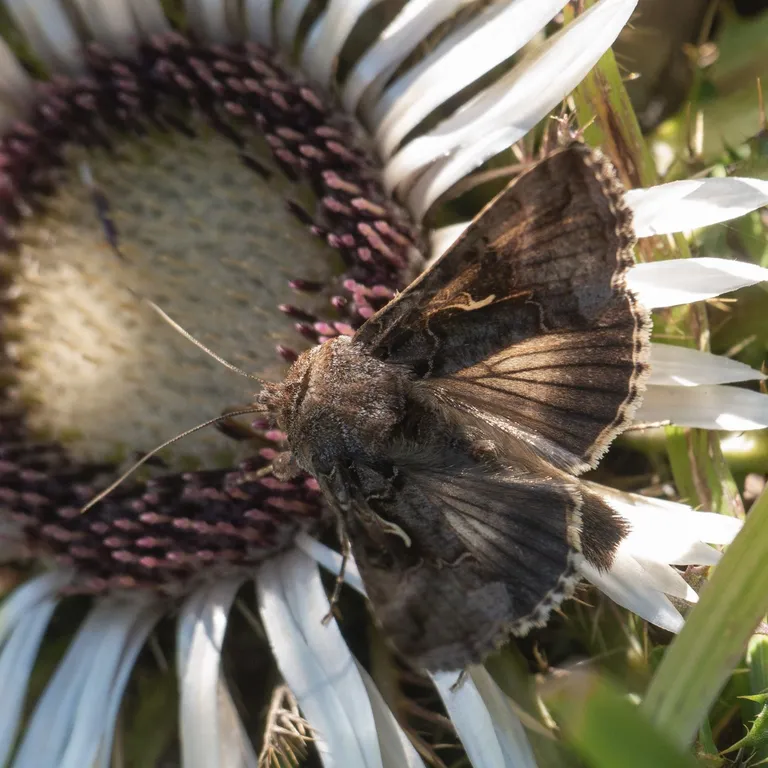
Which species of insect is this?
Autographa gamma
